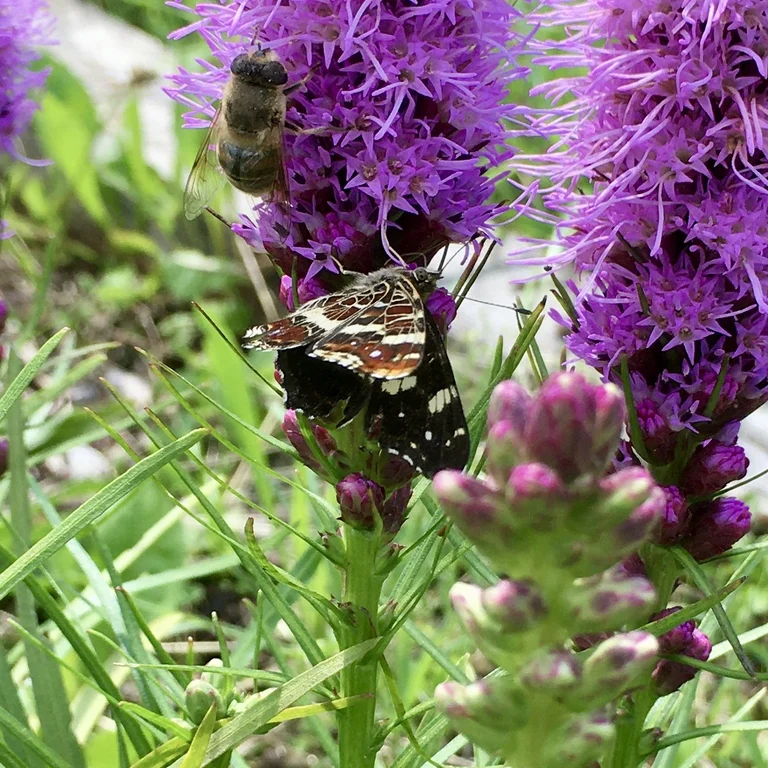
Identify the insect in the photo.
Araschnia levana
